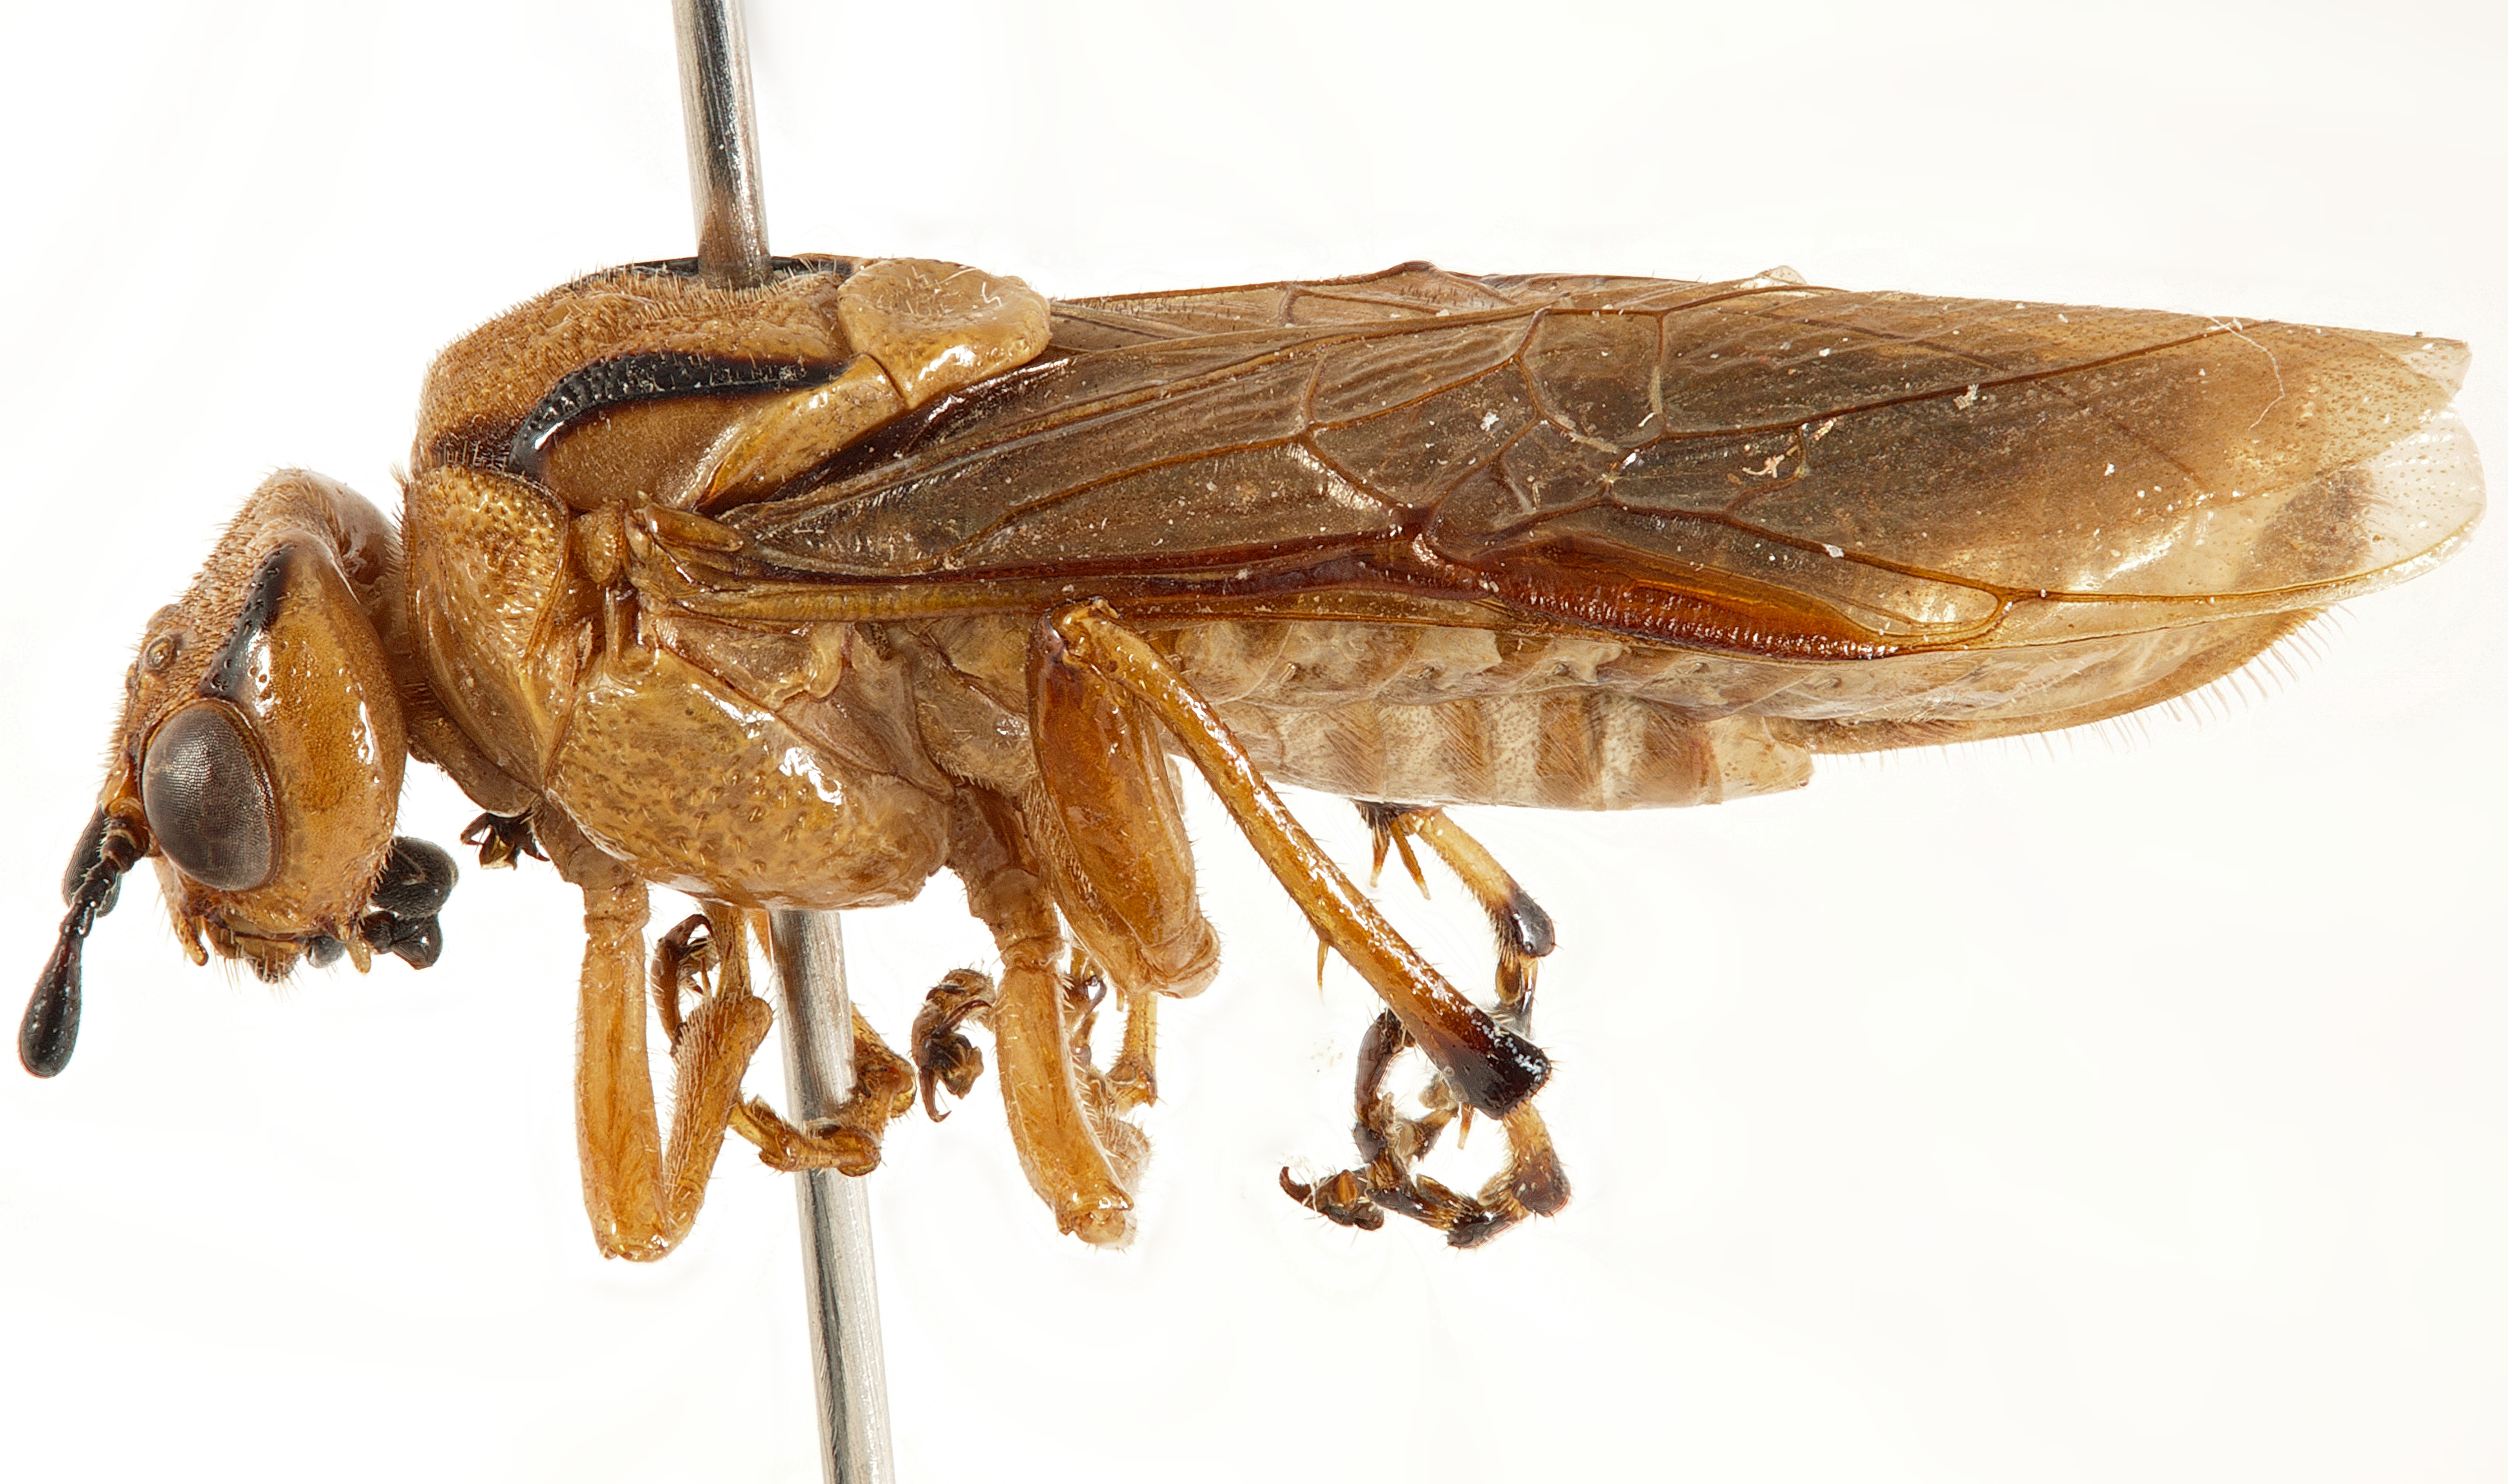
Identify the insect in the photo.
Pseudoperga guerinii
